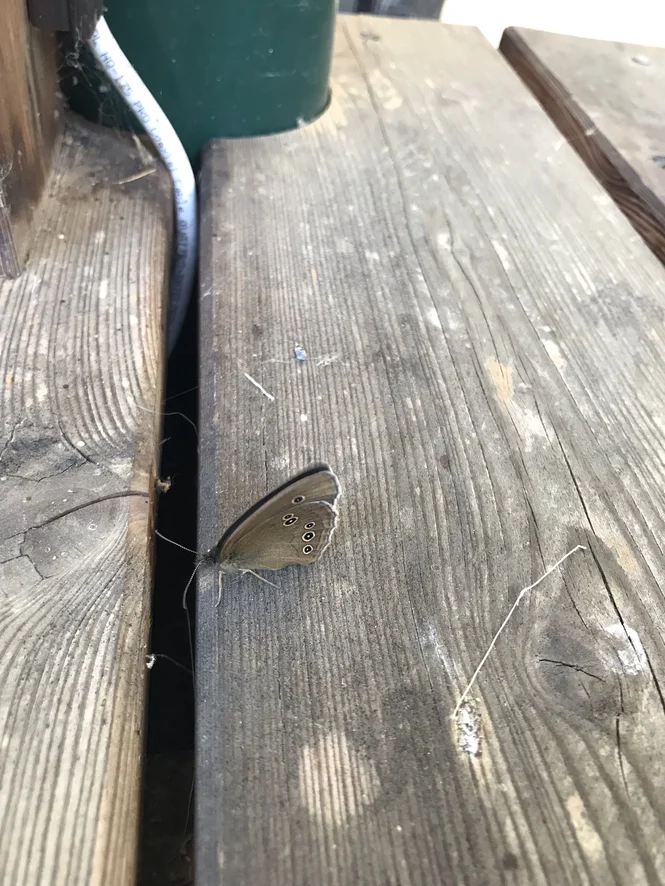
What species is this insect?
Aphantopus hyperantus
